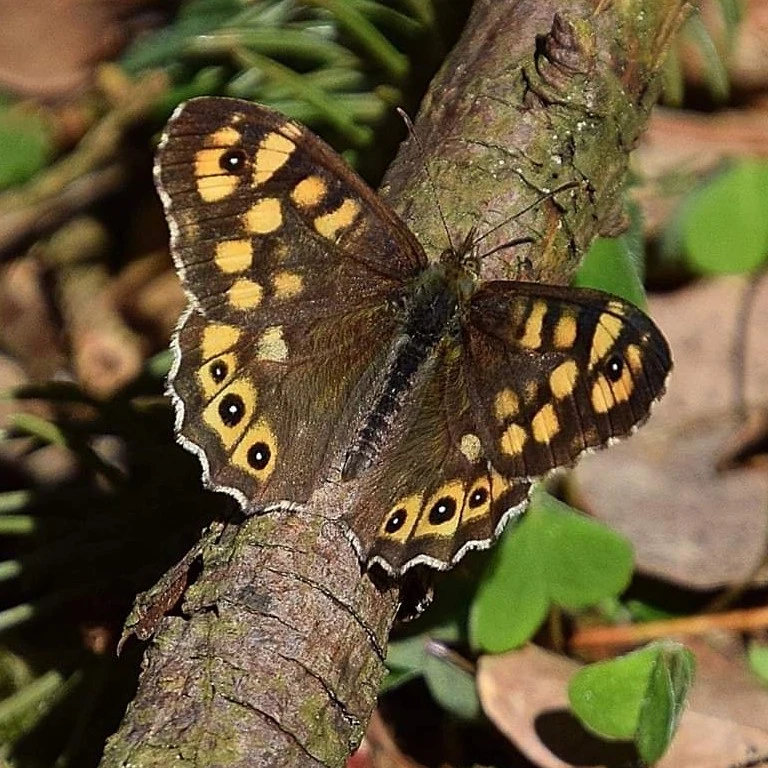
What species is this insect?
Pararge aegeria
